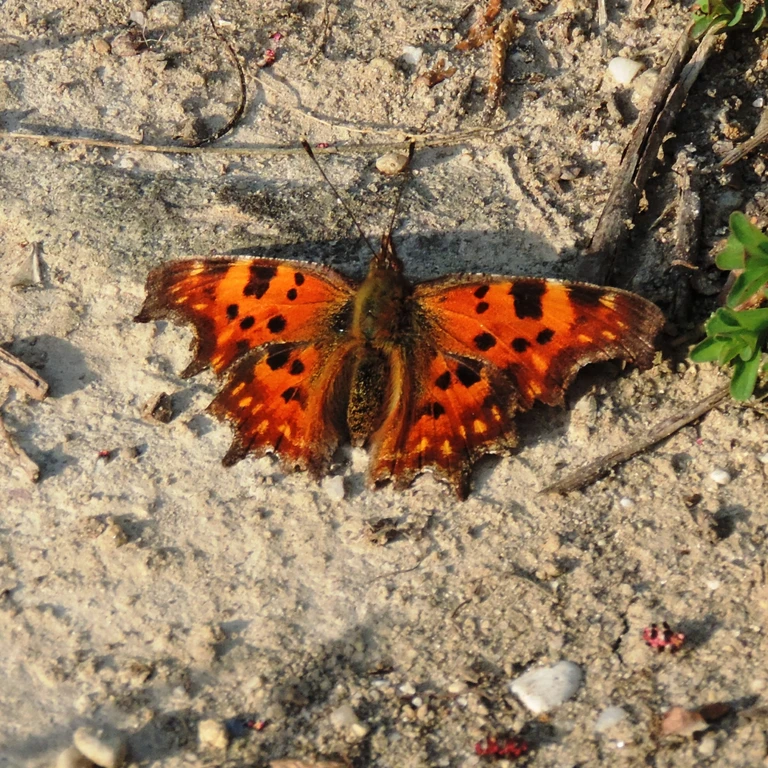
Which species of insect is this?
Polygonia c-album
